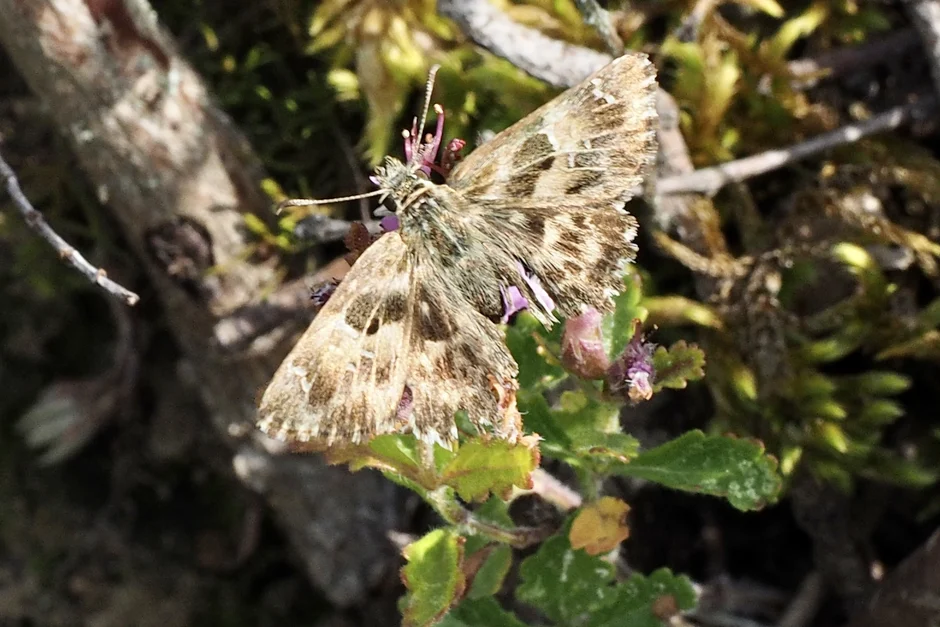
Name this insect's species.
Carcharodus alceae
